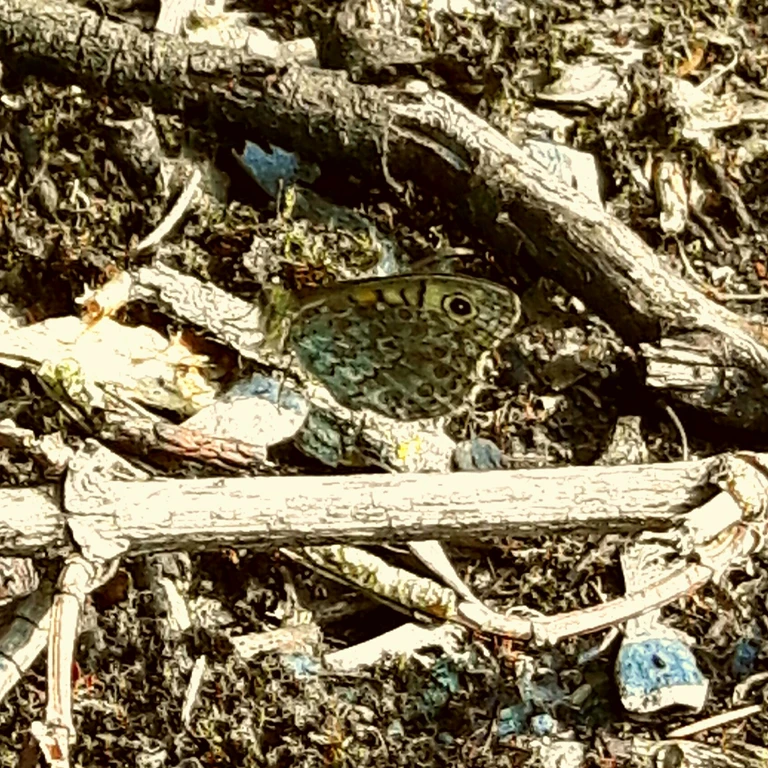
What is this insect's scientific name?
Lasiommata megera (also Pararge megera)
